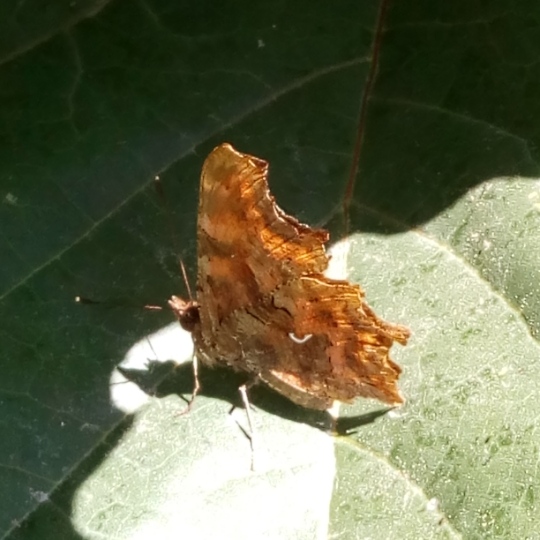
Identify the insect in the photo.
Polygonia c-album
